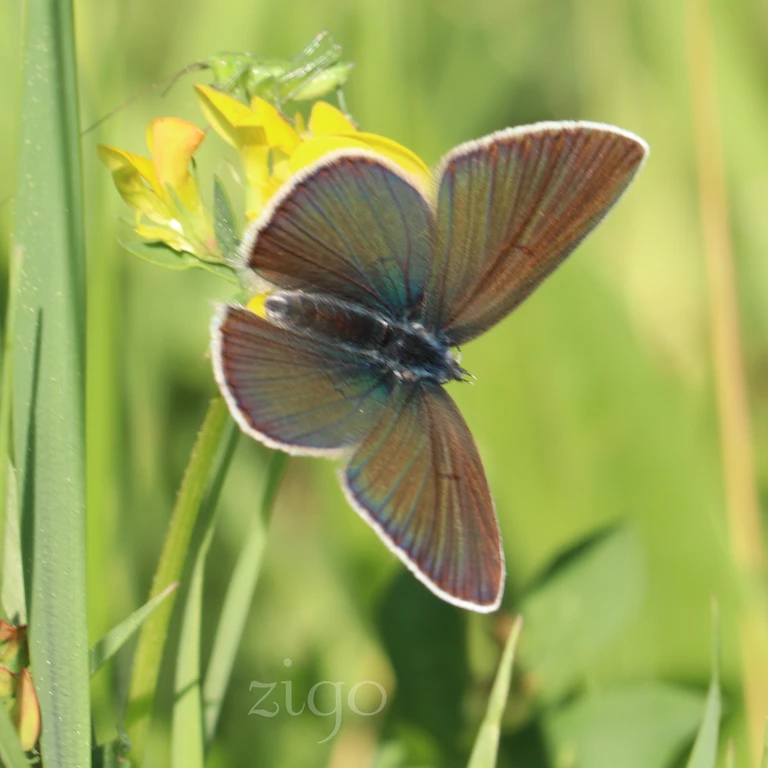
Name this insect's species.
Cyaniris semiargus
